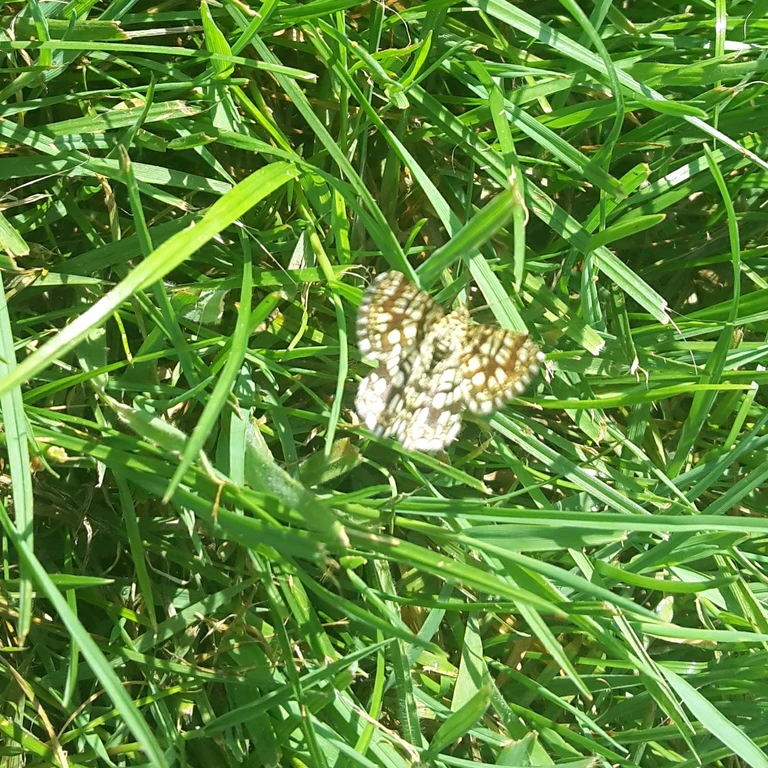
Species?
Chiasmia clathrata
